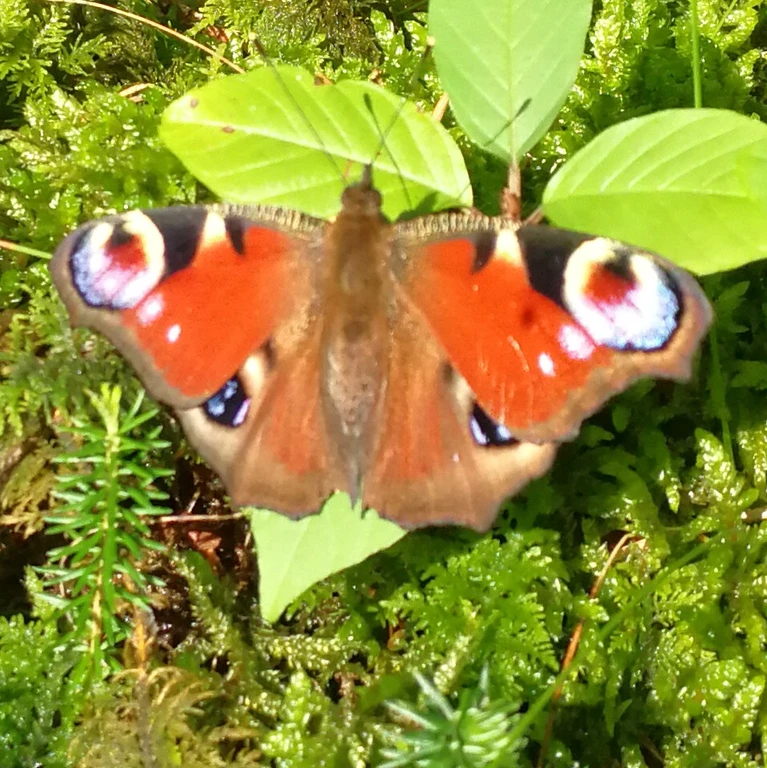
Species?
Aglais io
